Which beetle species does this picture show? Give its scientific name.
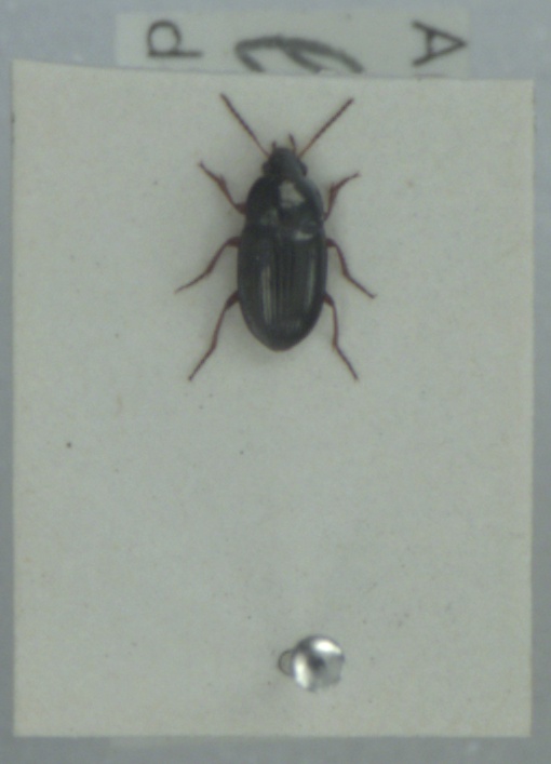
Amara lucida
